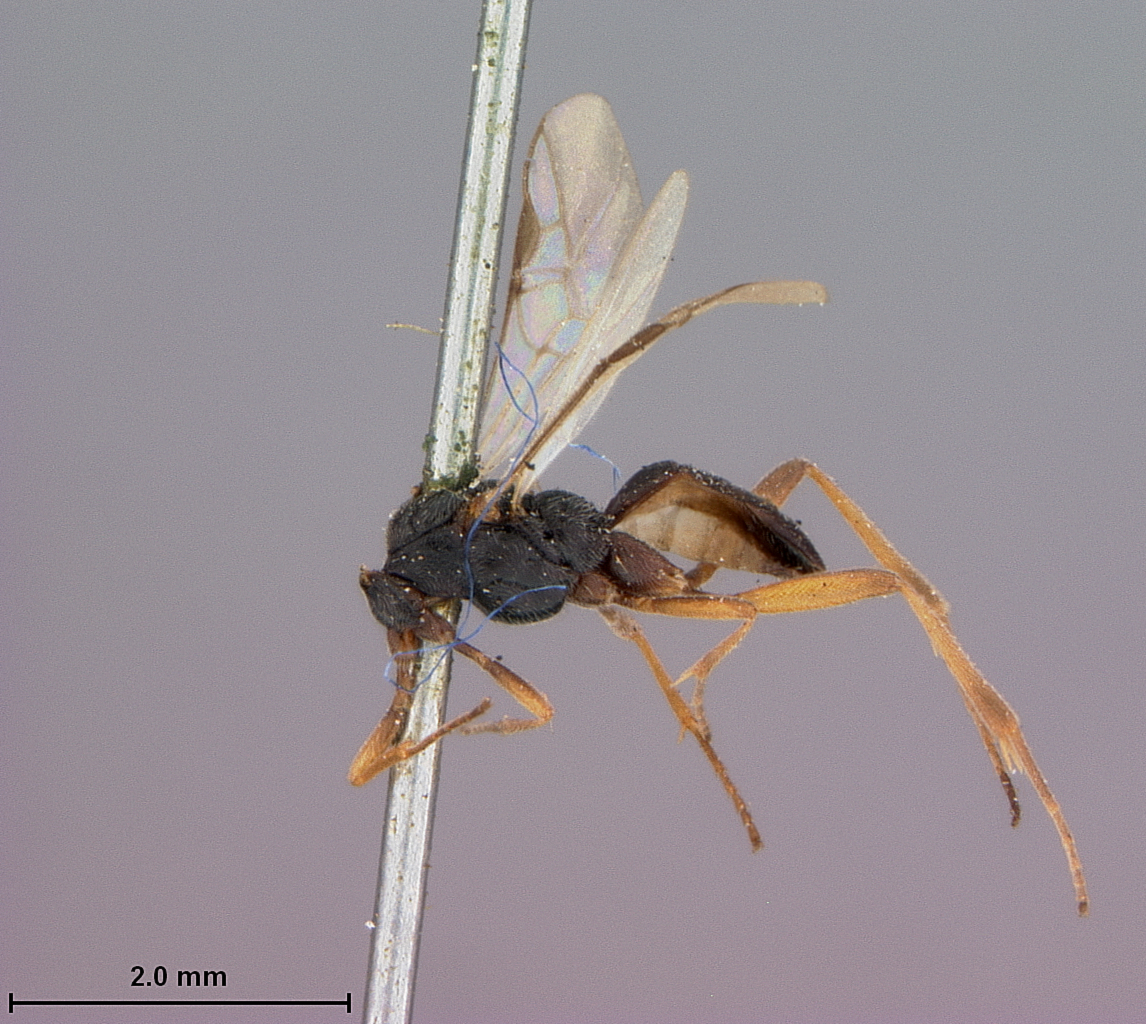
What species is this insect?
Ischius laeviventris
